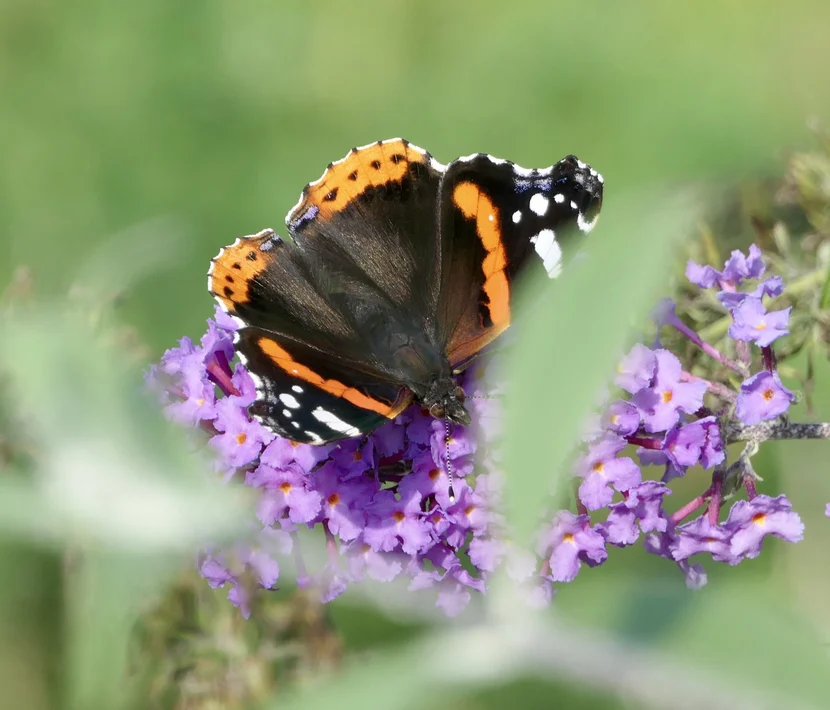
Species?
Vanessa atalanta
